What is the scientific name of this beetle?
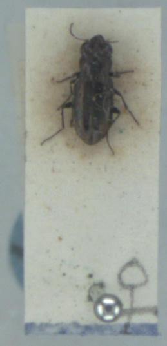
Notiophilus substriatus
